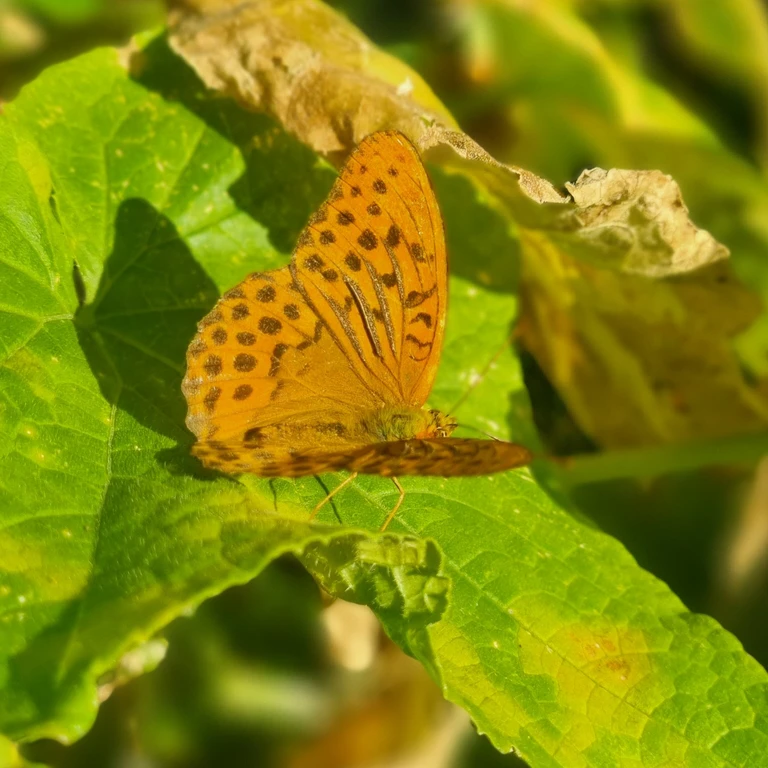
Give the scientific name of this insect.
Argynnis paphia
